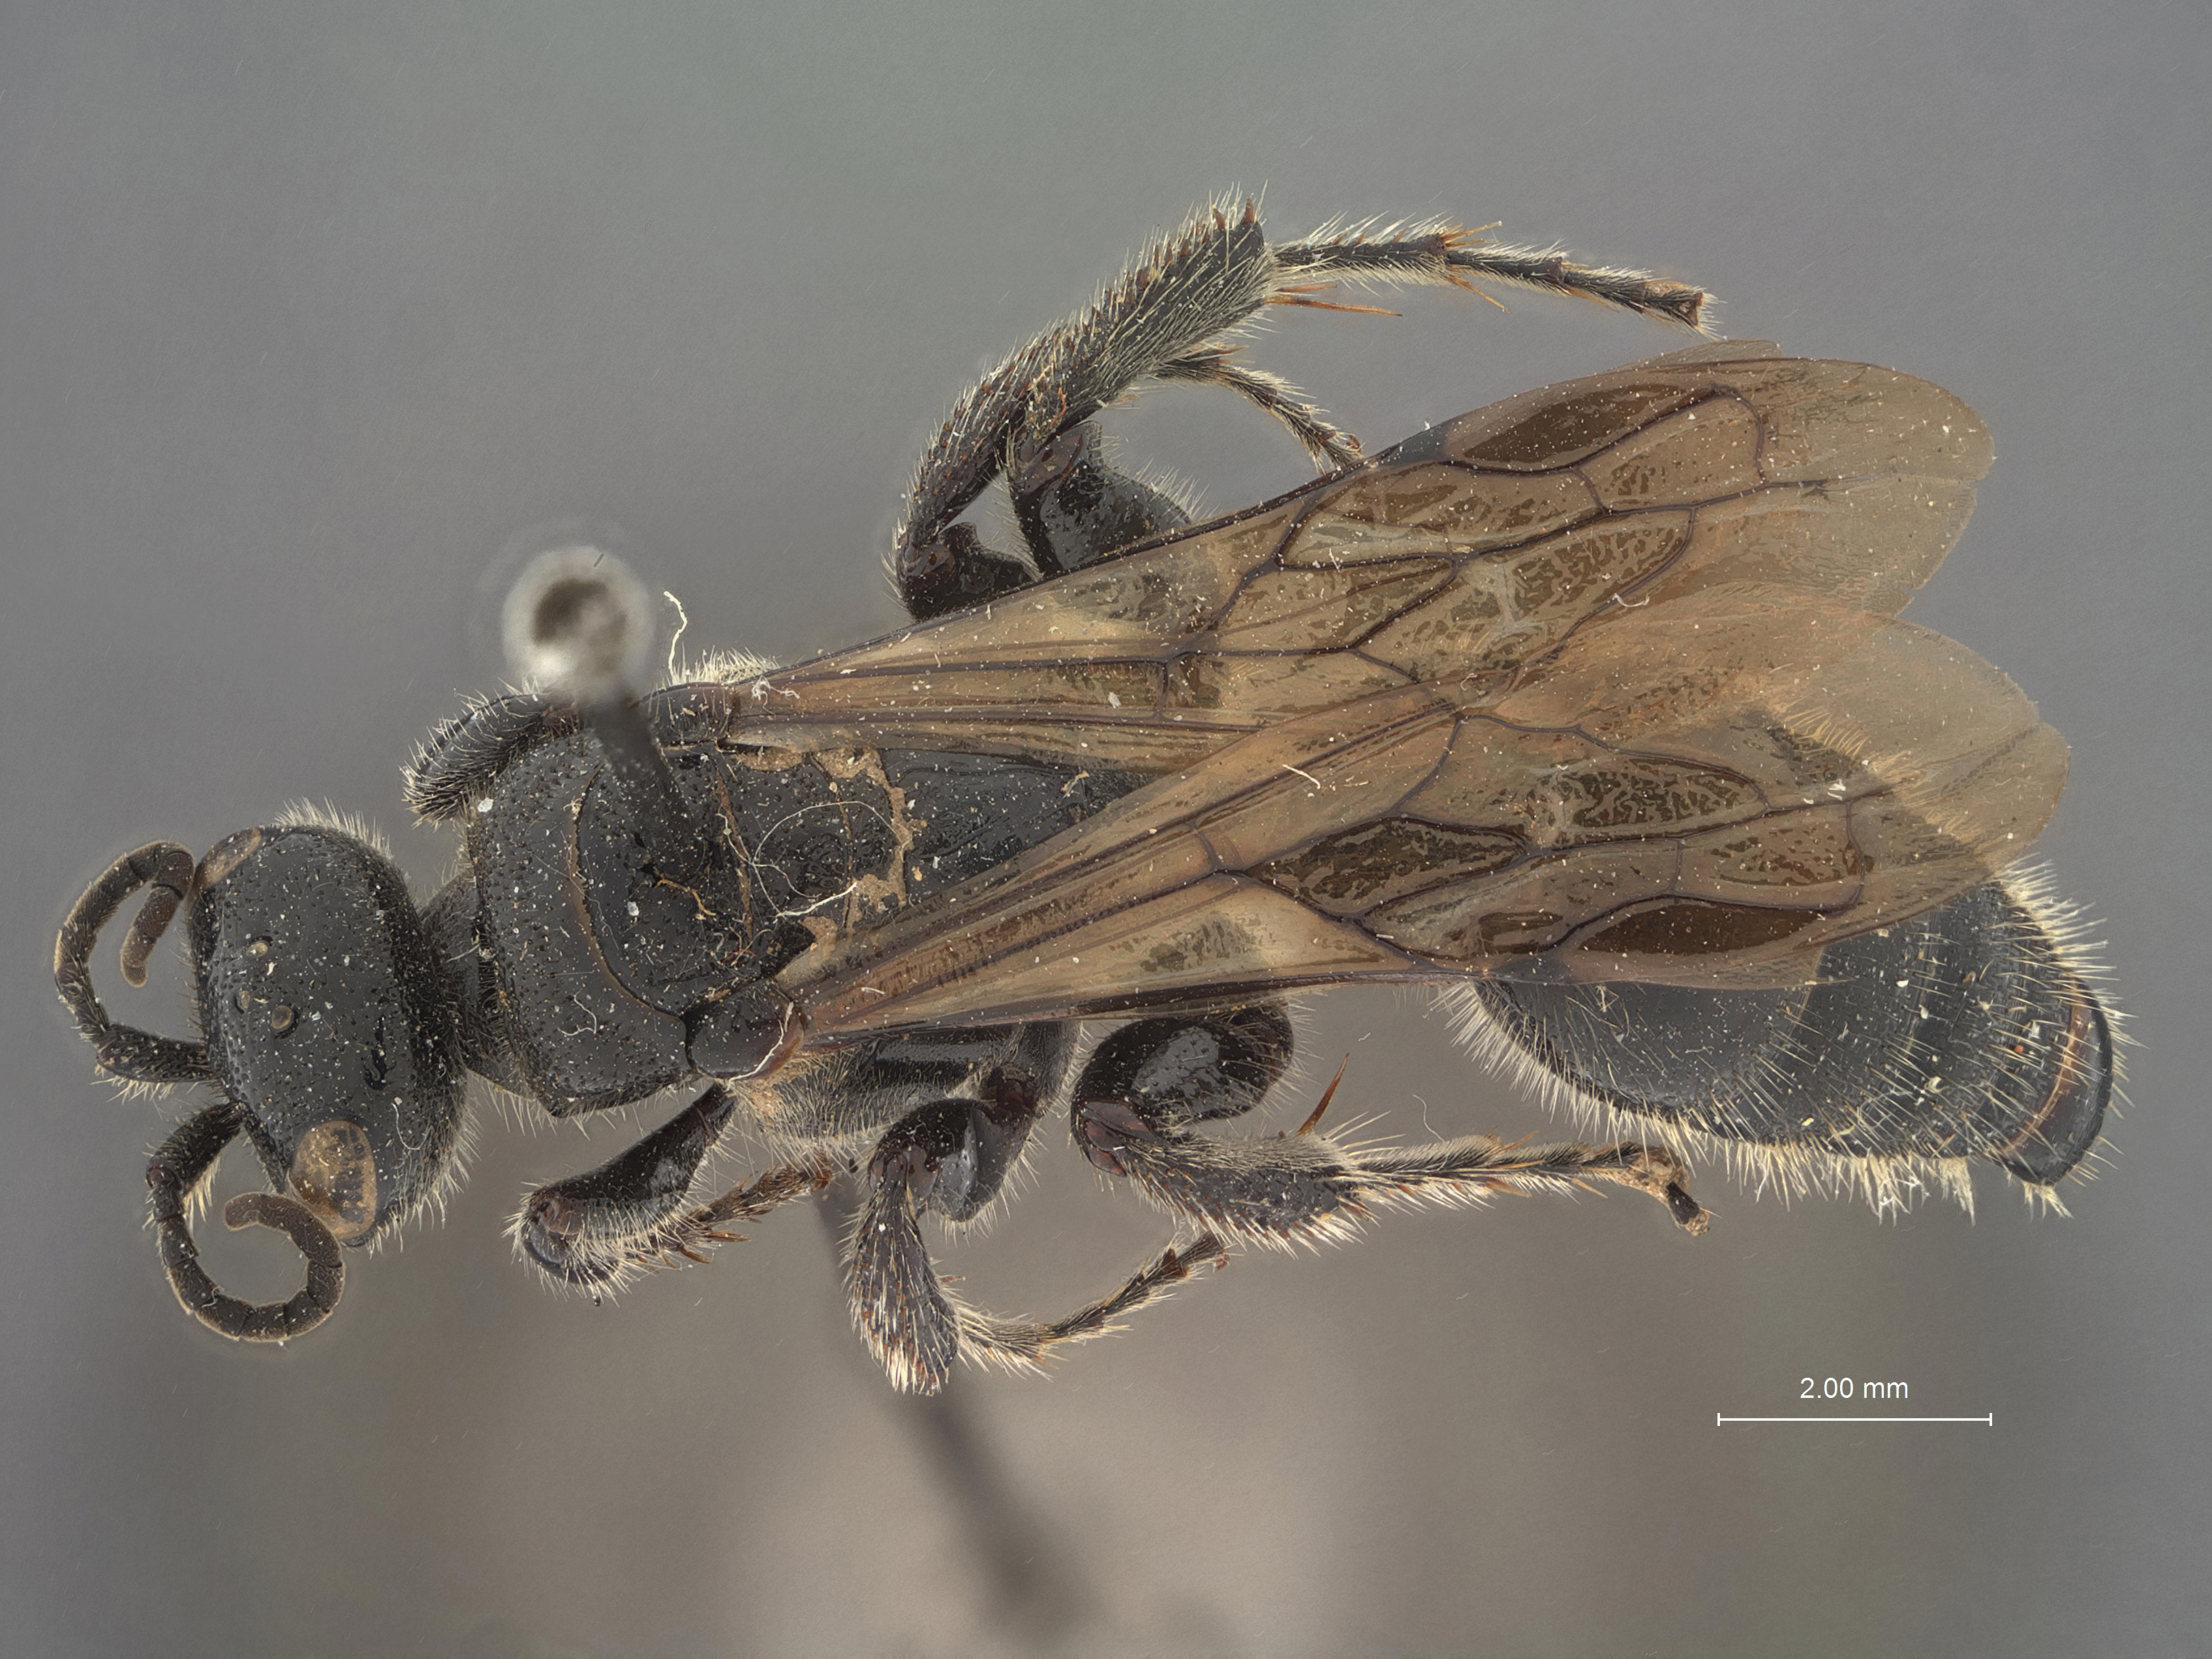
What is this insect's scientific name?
Tiphia fossata
